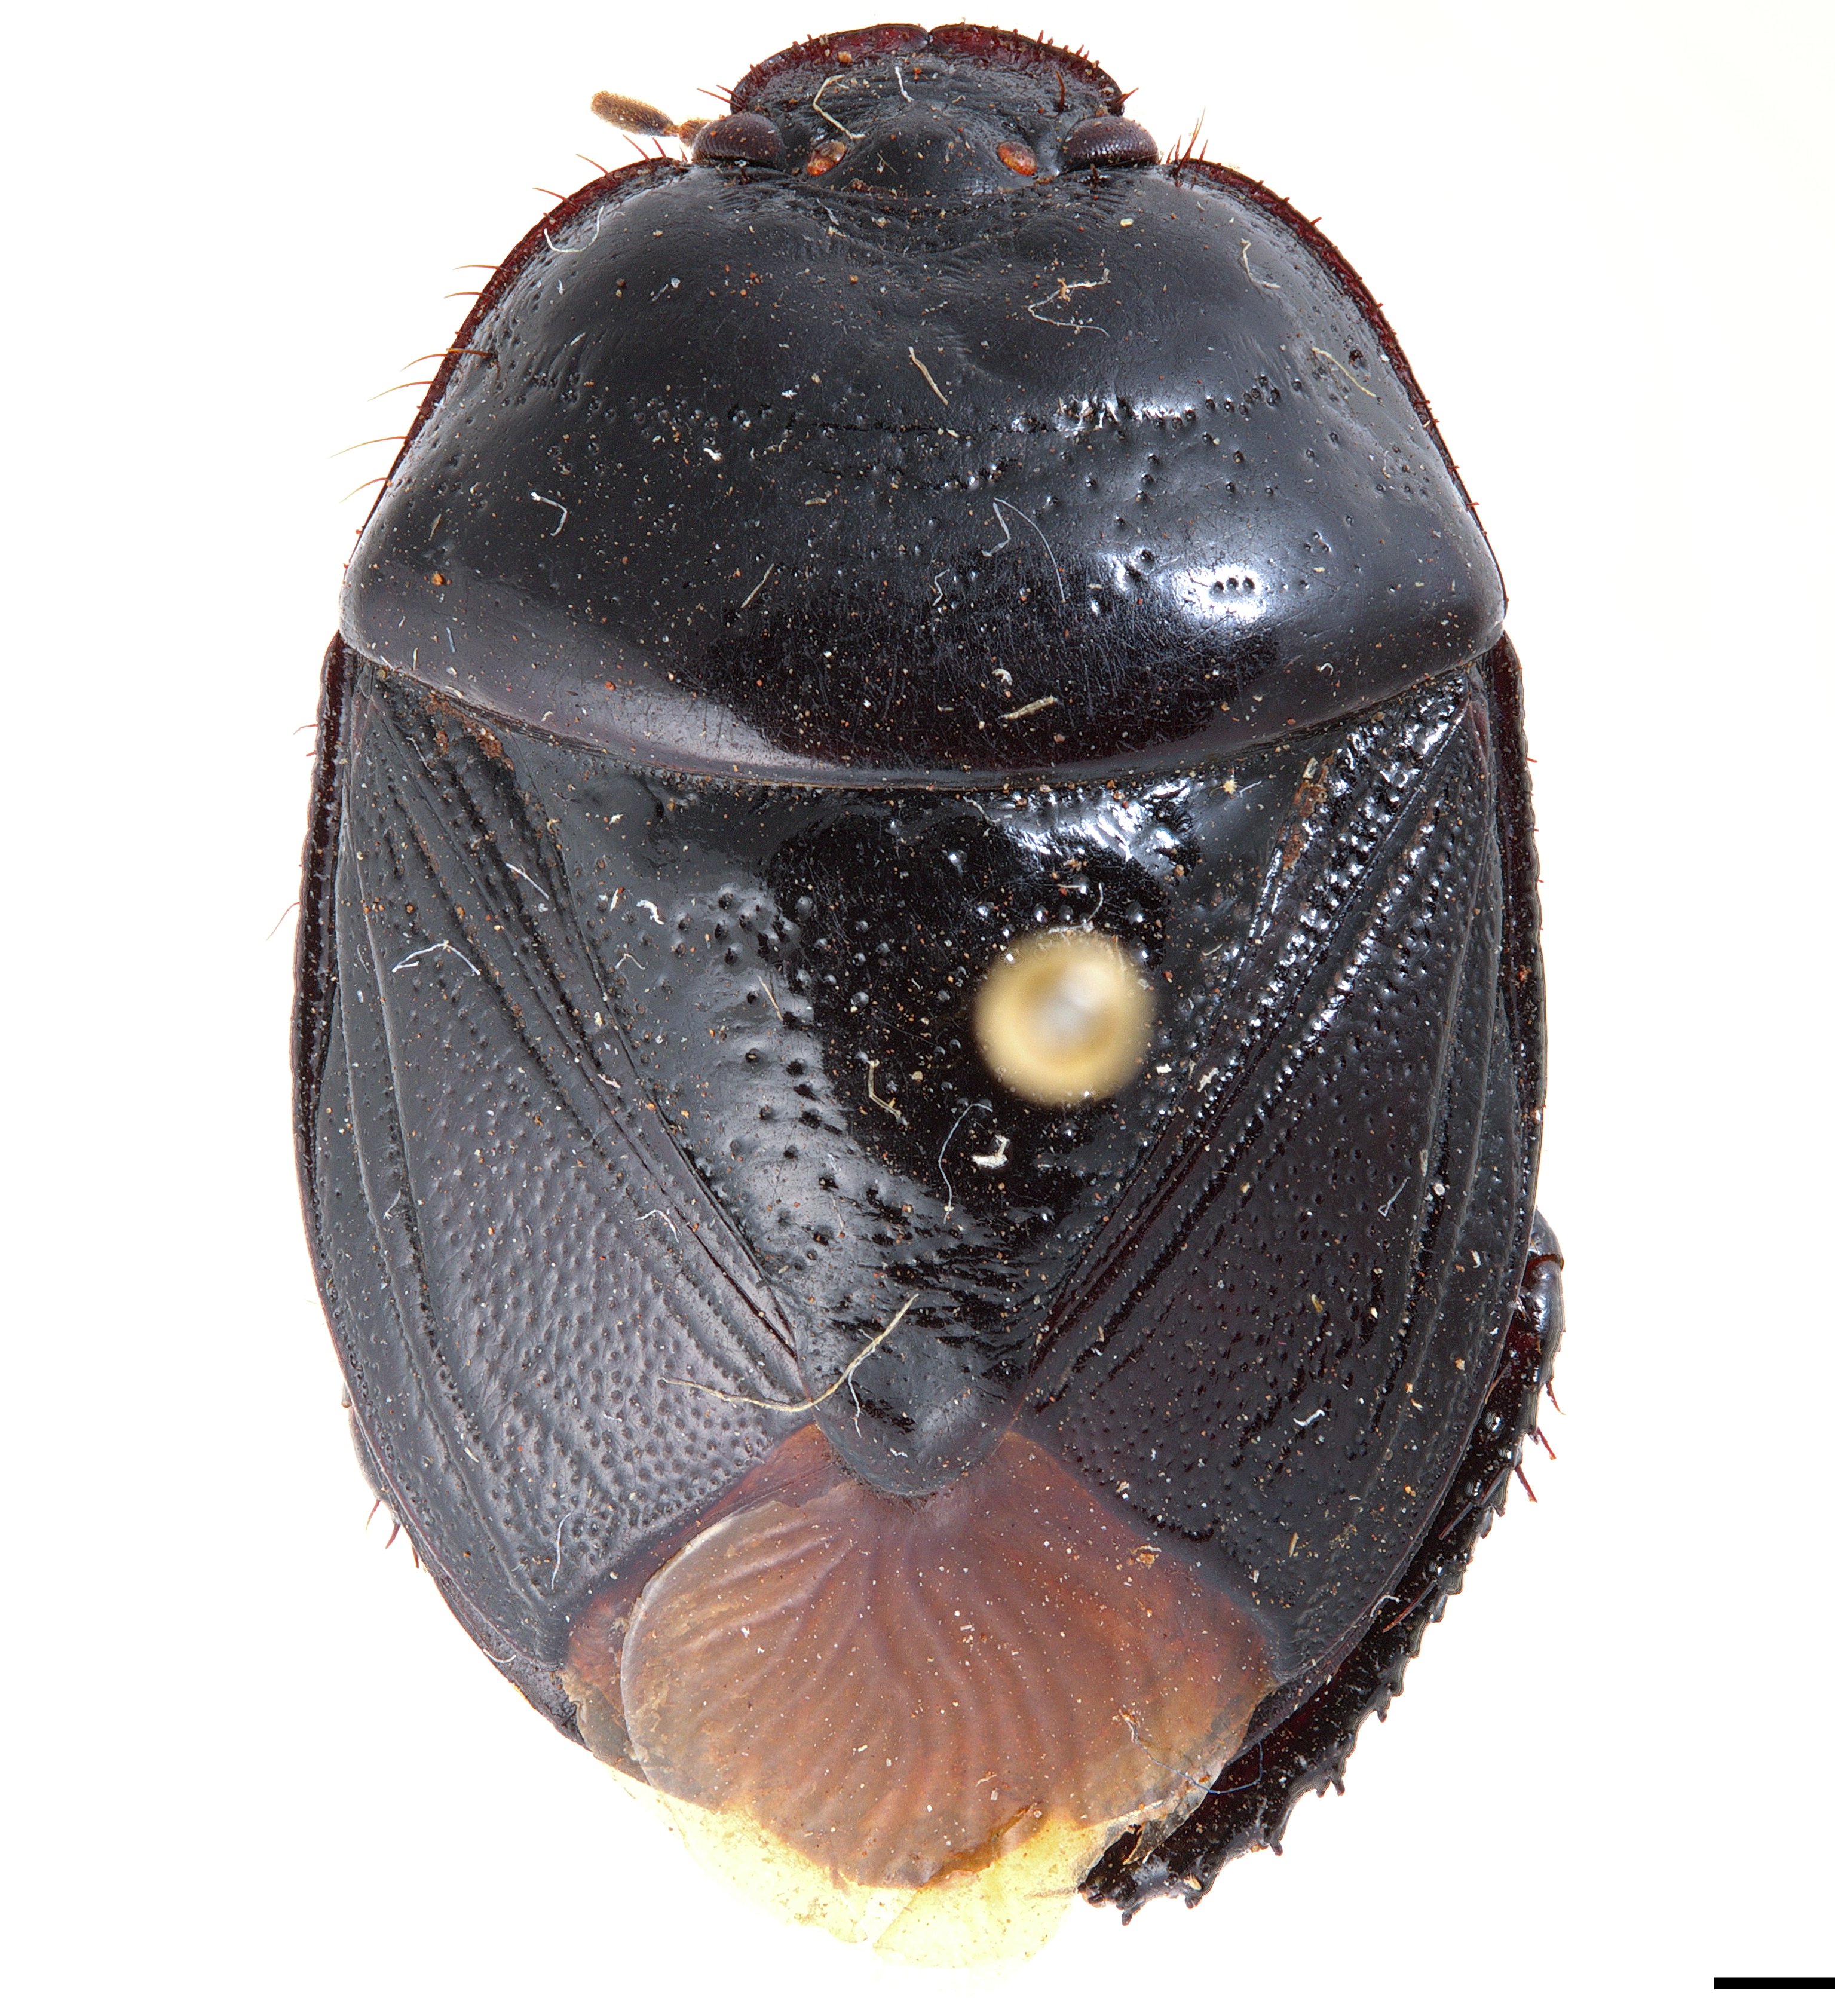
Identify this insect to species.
Prolobodes giganteus
